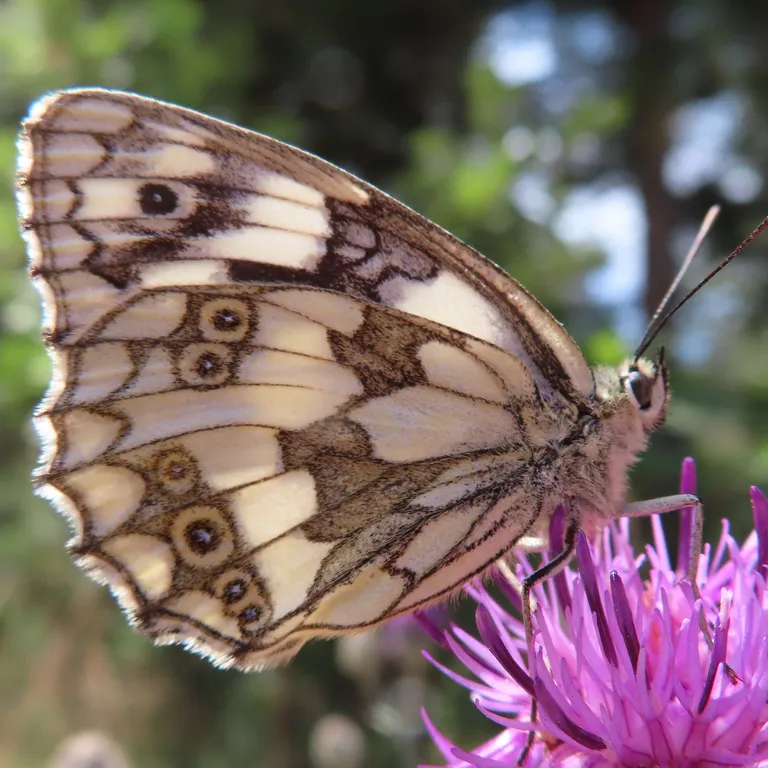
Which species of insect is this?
Melanargia galathea
